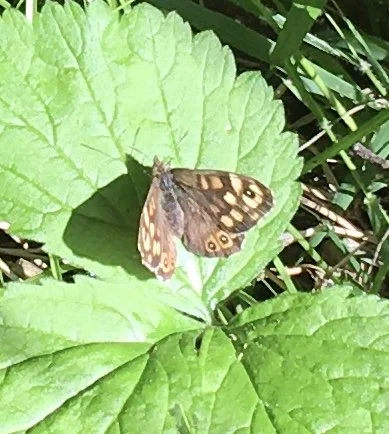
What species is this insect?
Pararge aegeria
